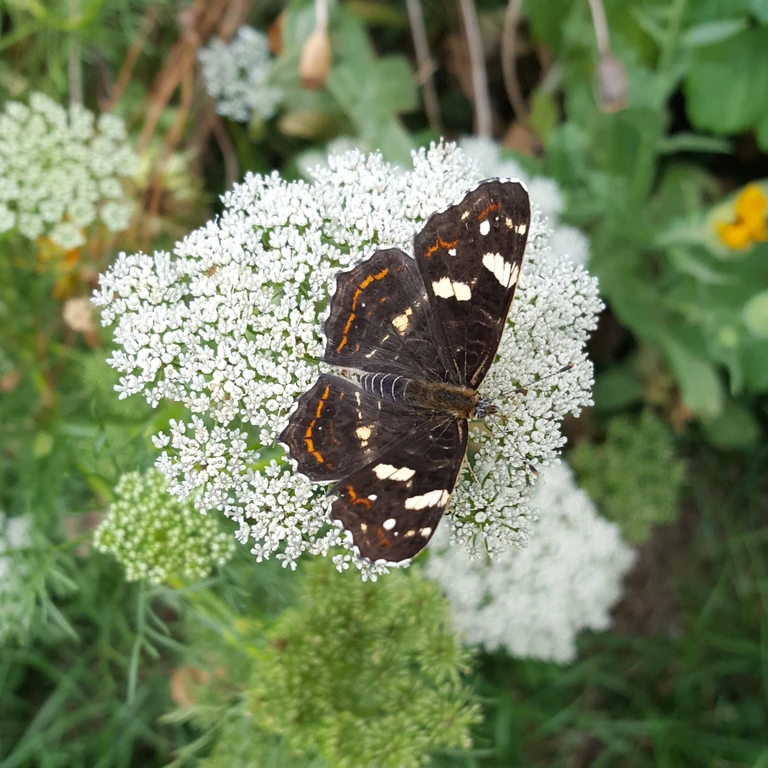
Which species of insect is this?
Araschnia levana
